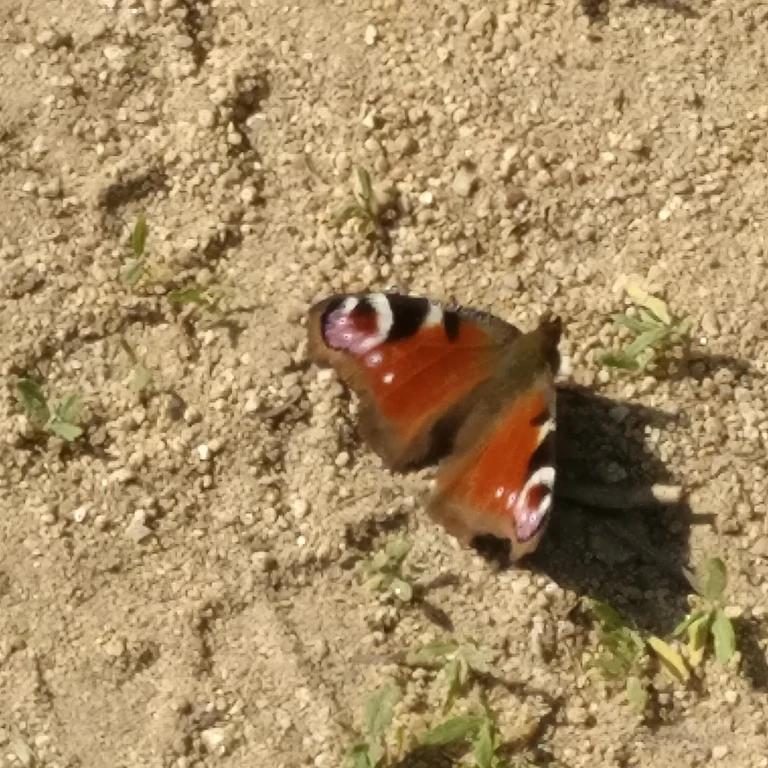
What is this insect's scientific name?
Aglais io
